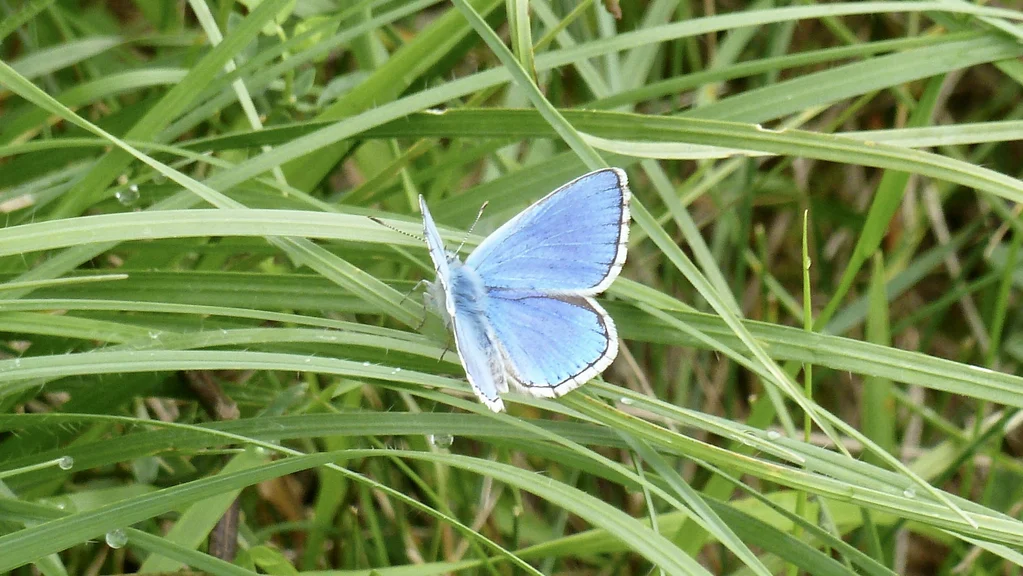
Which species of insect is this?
Lysandra bellargus
